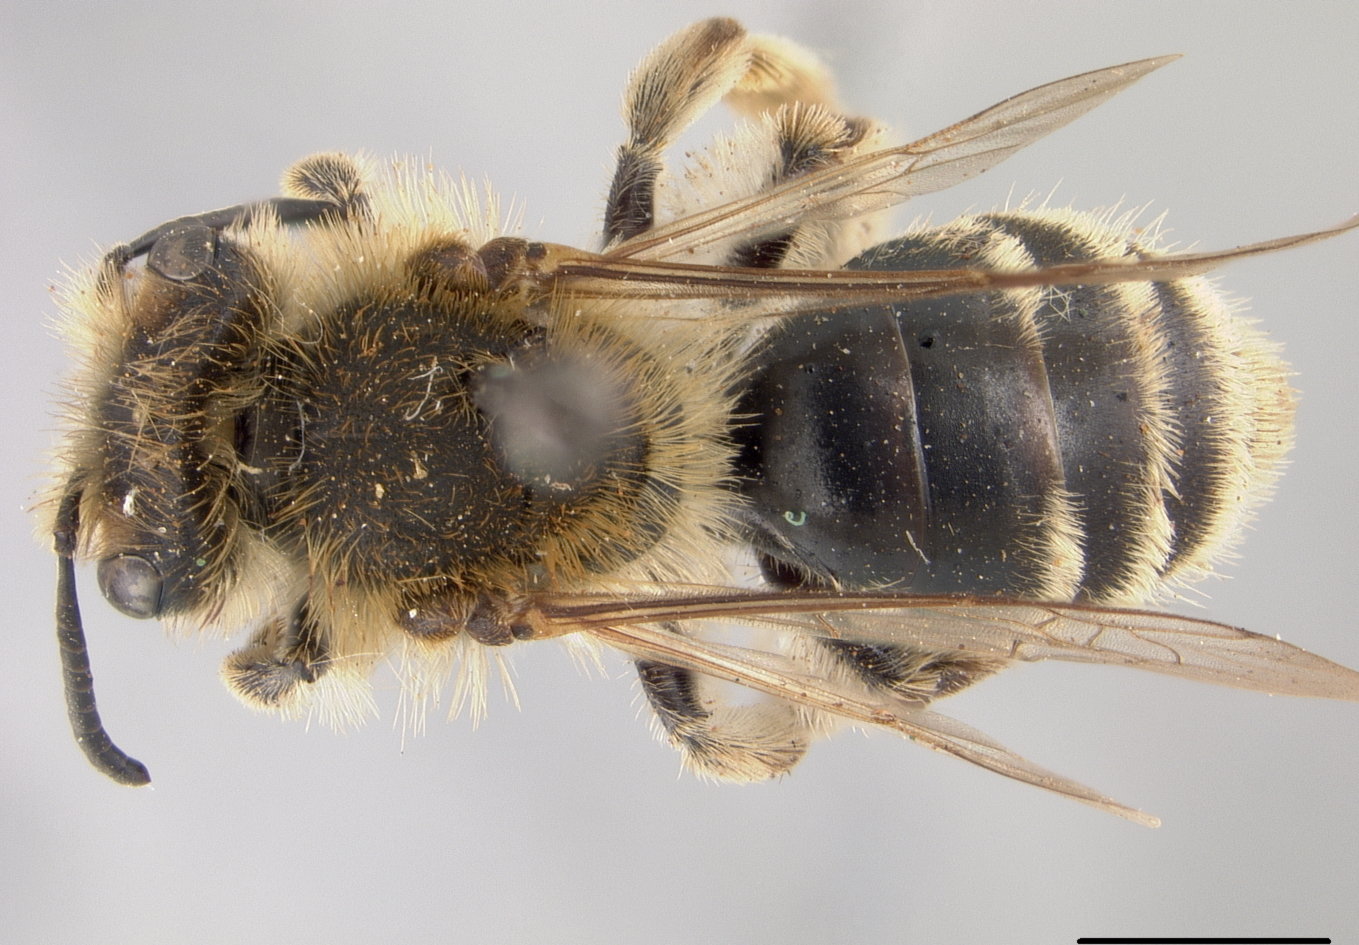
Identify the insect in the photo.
Andrena vexabilis
